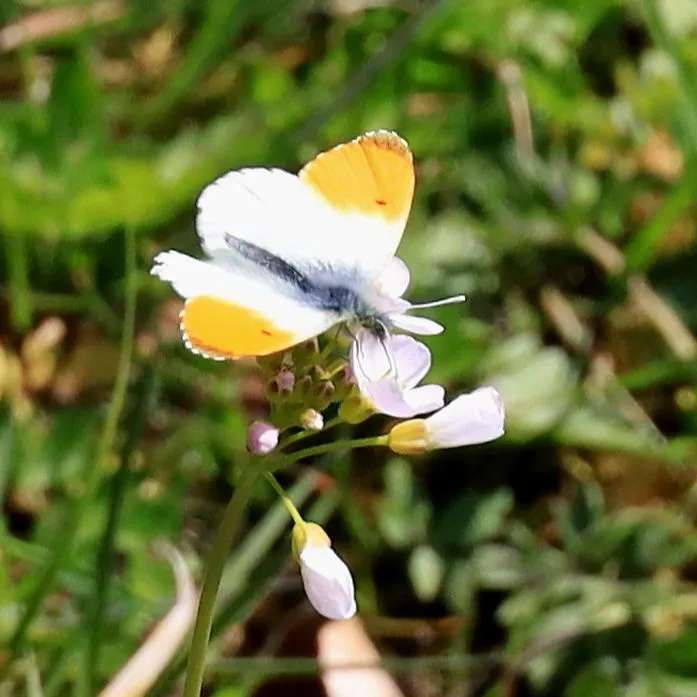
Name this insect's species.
Anthocharis cardamines
